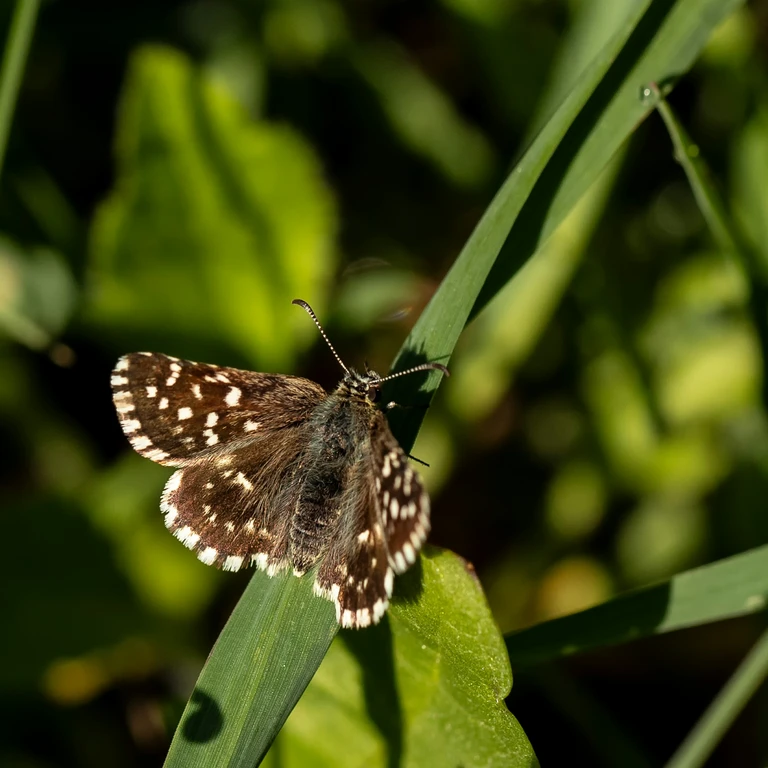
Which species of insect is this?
Pyrgus malvae
